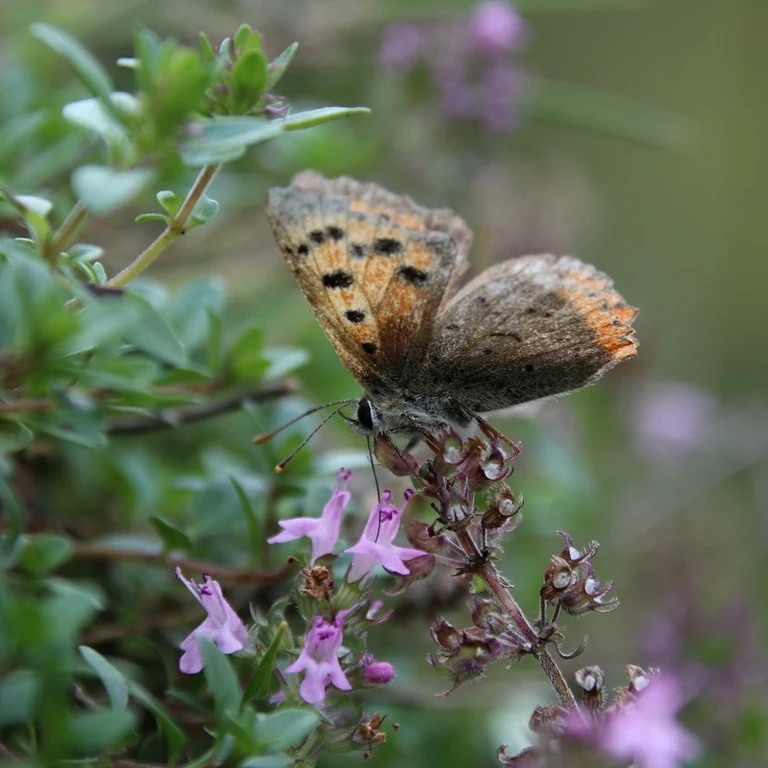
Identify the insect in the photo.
Lycaena phlaeas
